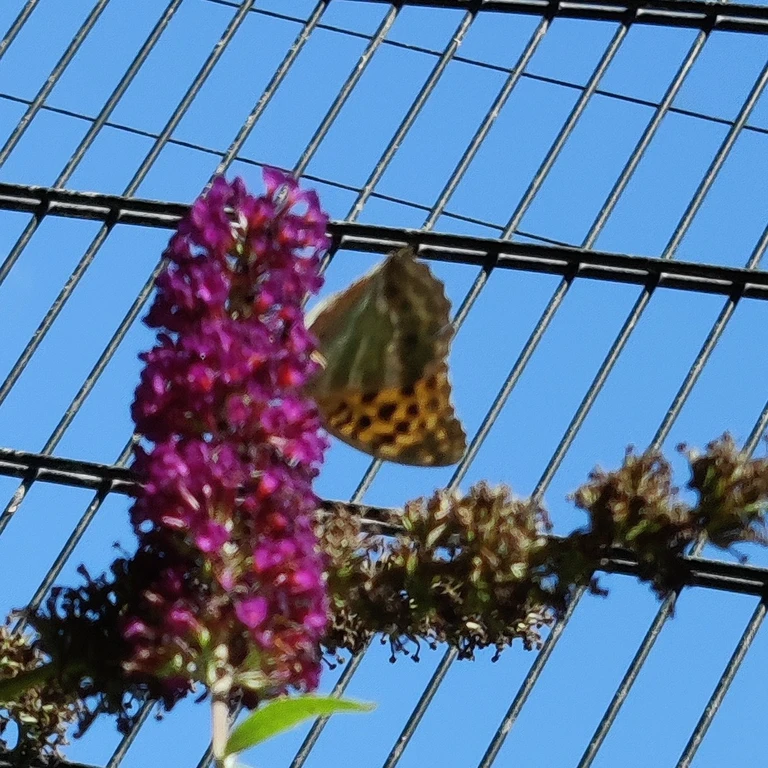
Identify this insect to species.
Argynnis paphia
